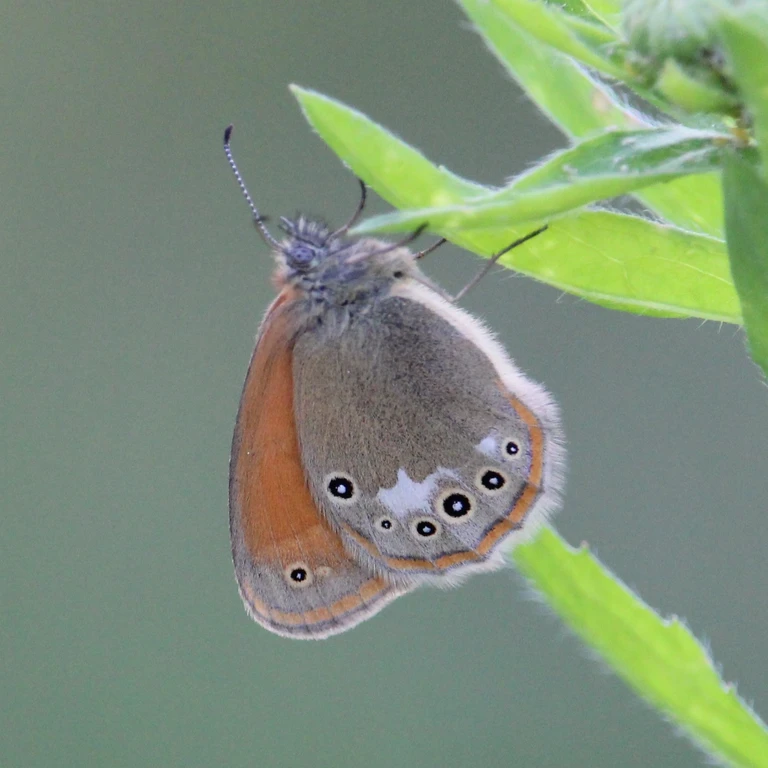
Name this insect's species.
Coenonympha glycerion (also Coenonympha iphis)
